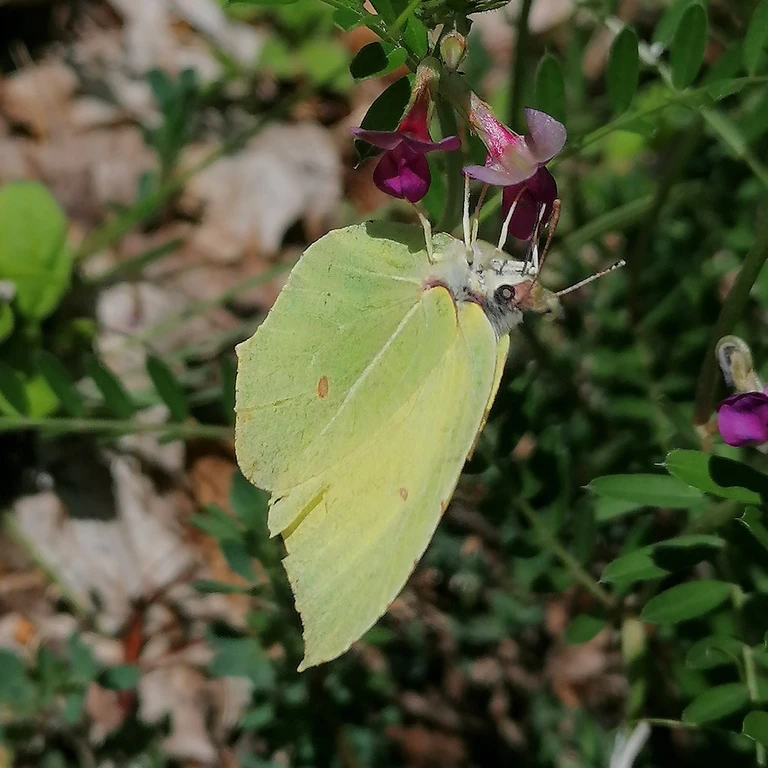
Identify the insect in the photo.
Gonepteryx rhamni
